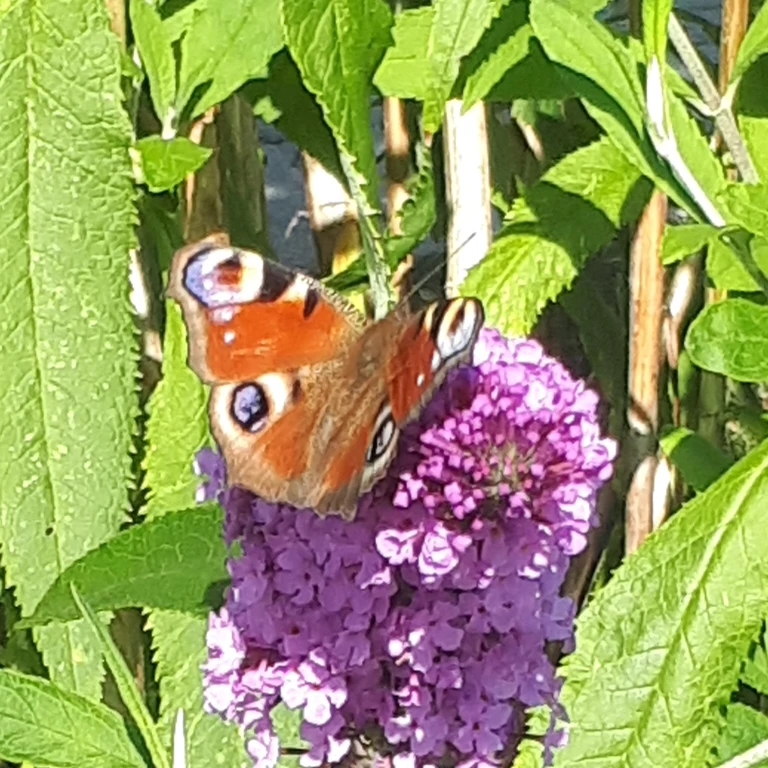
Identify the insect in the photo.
Aglais io
